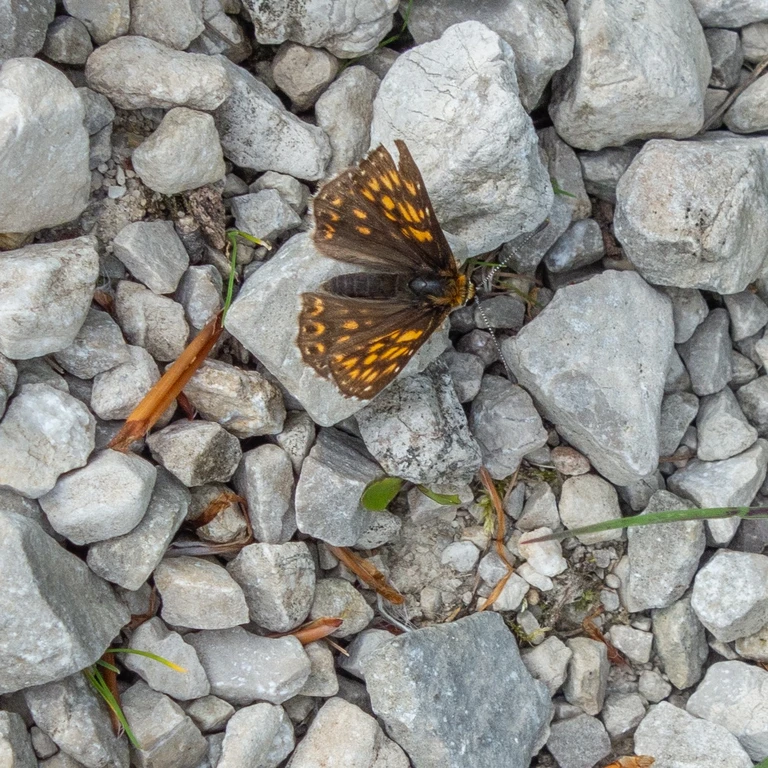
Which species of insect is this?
Hamearis lucina
